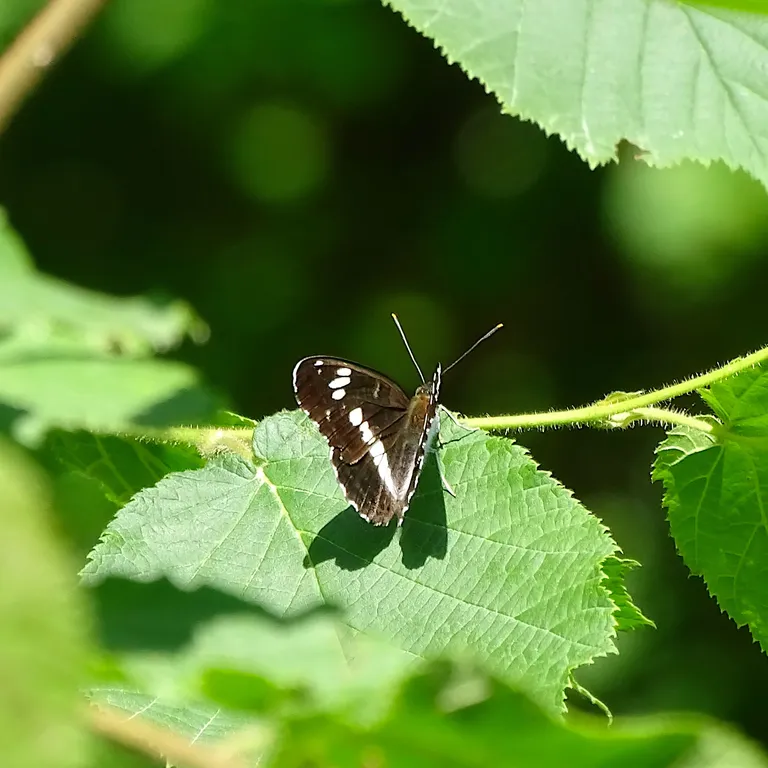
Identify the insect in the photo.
Limenitis camilla (also Ladoga camilla)
